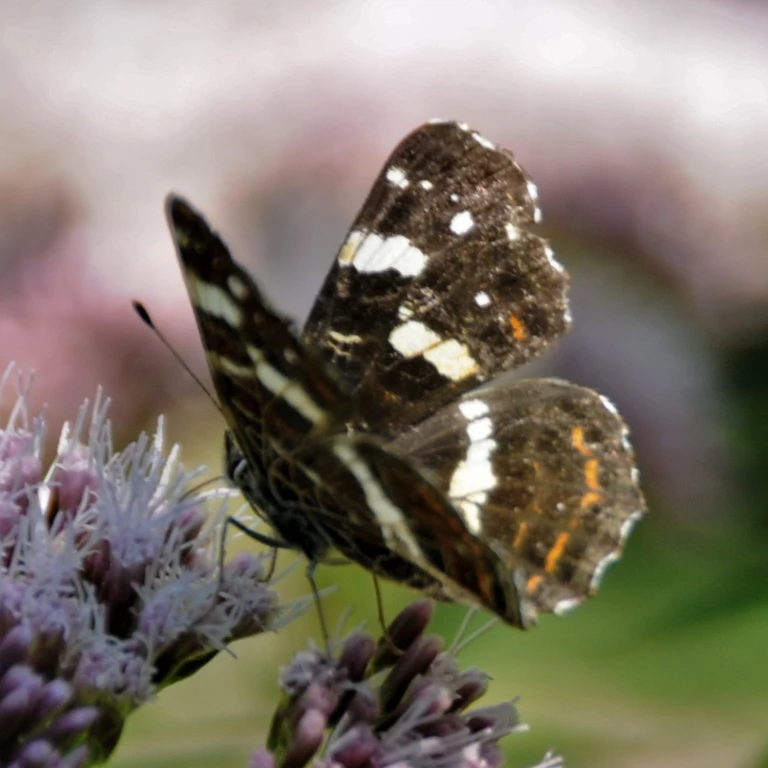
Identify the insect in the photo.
Araschnia levana
